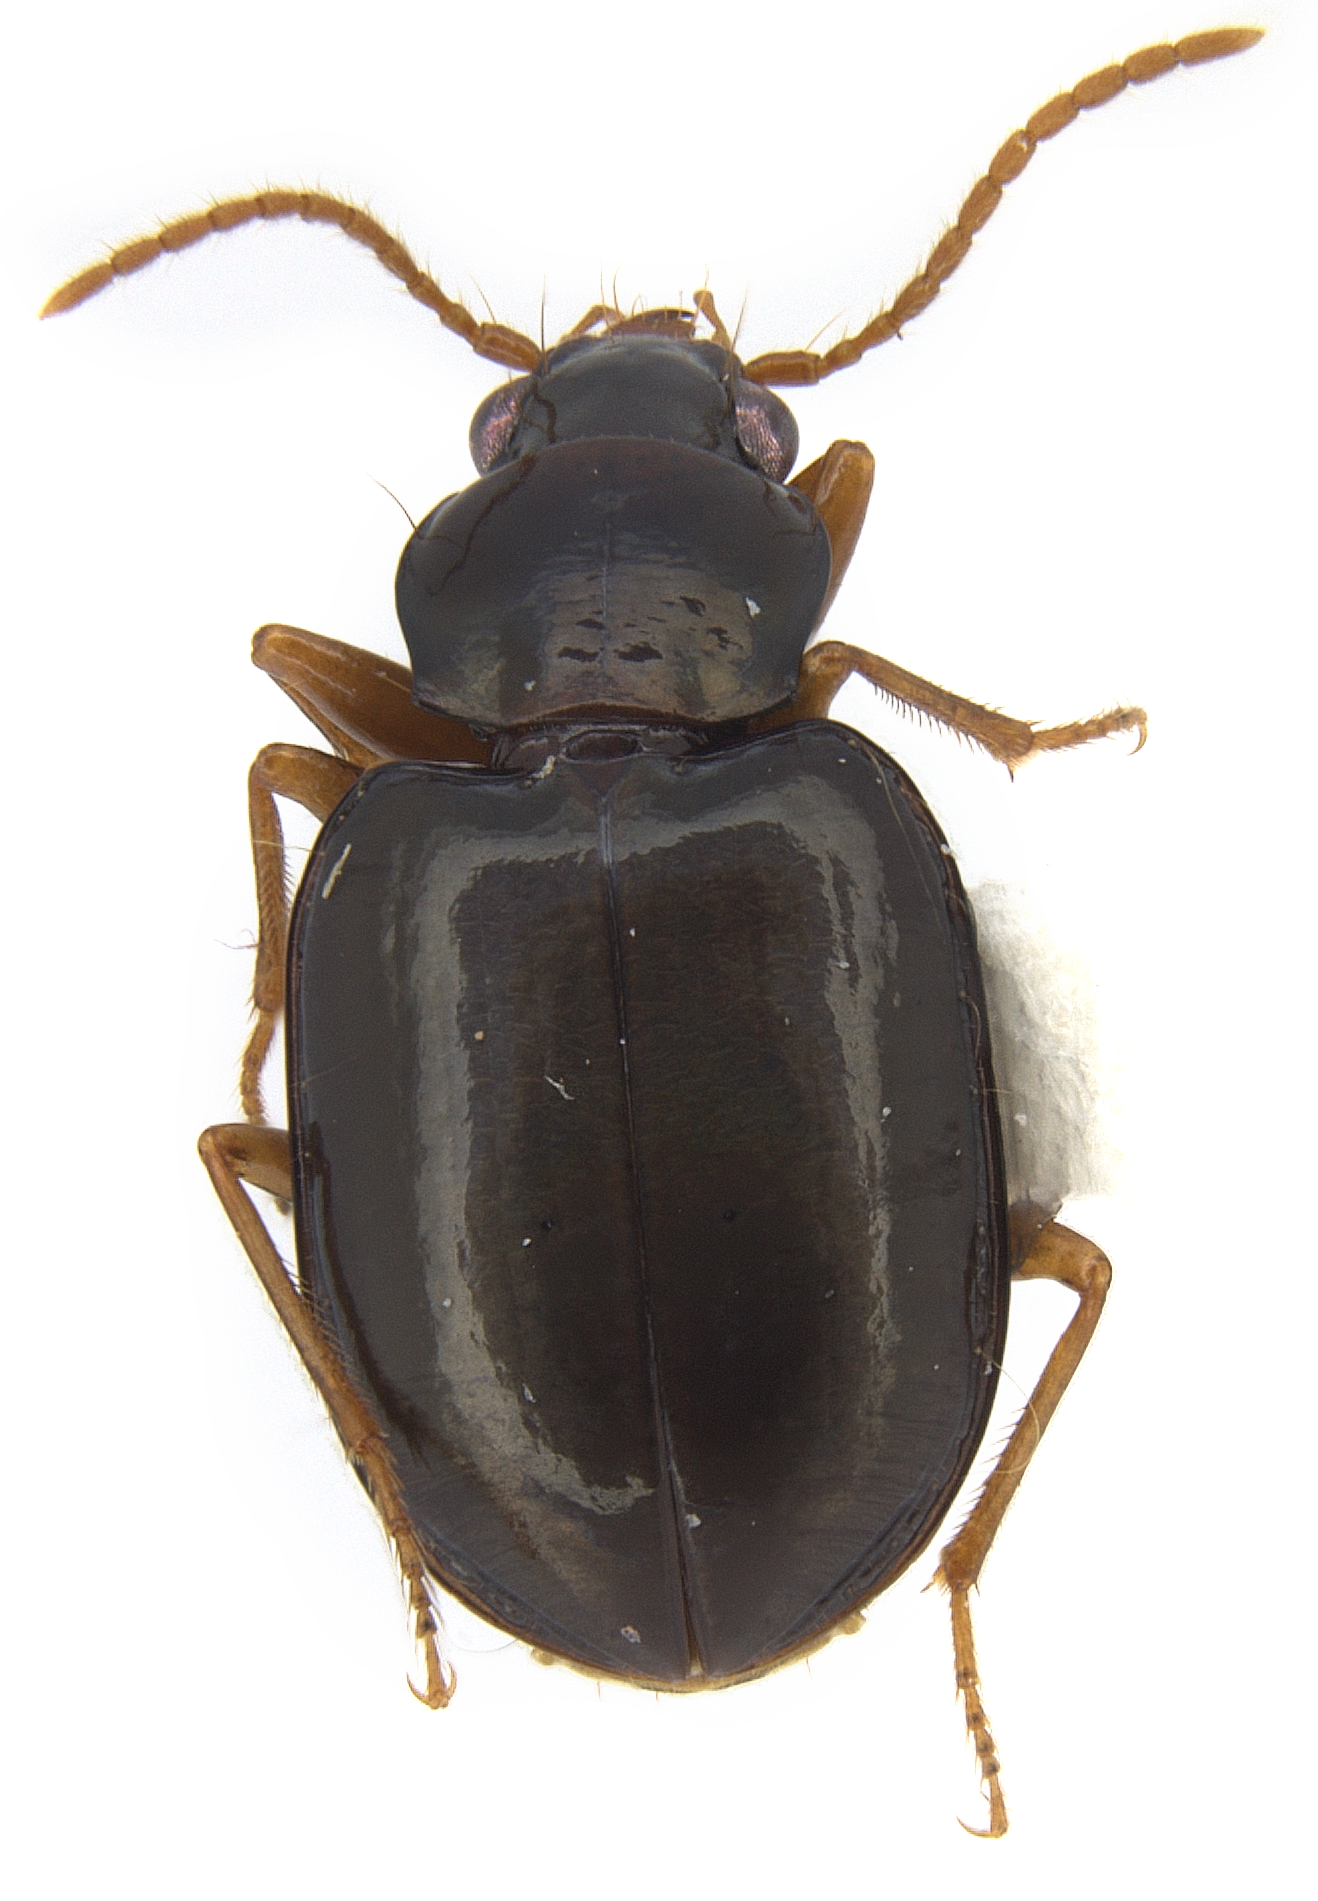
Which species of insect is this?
Diploharpus mexicanus
